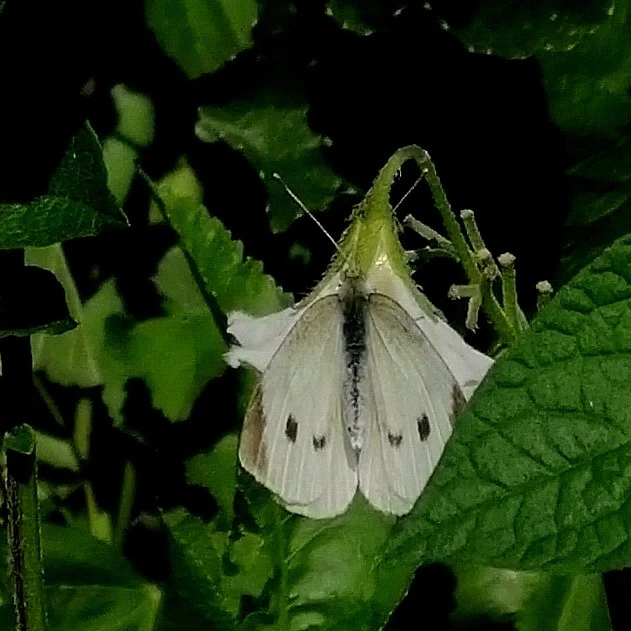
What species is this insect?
Pieris rapae
